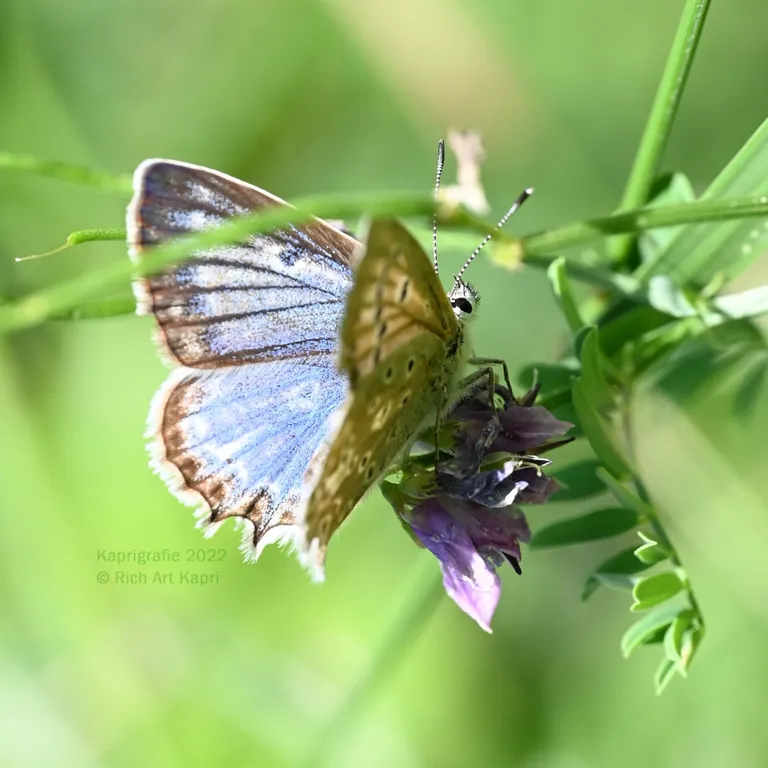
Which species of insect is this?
Polyommatus daphnis
